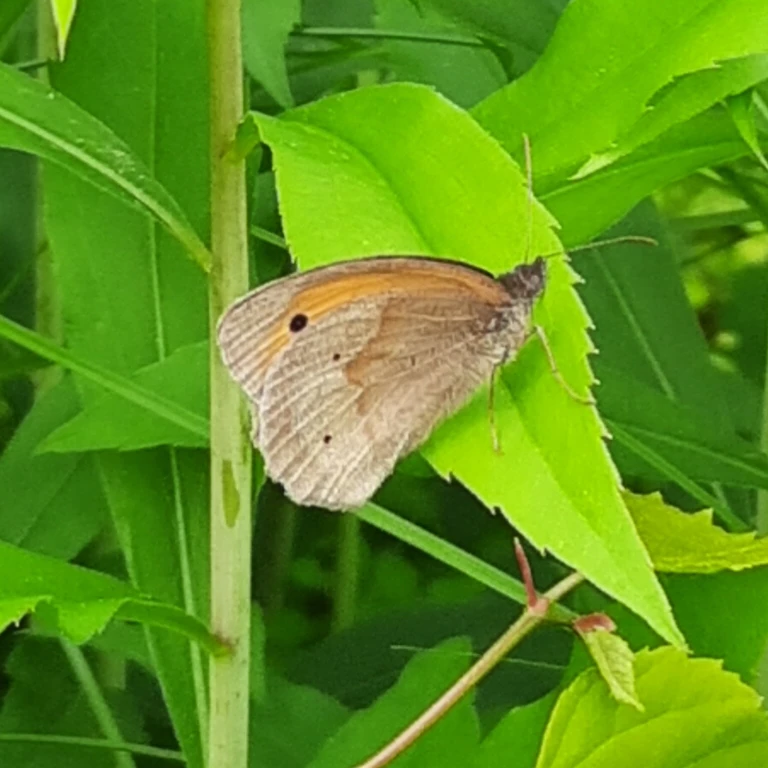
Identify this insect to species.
Maniola jurtina
